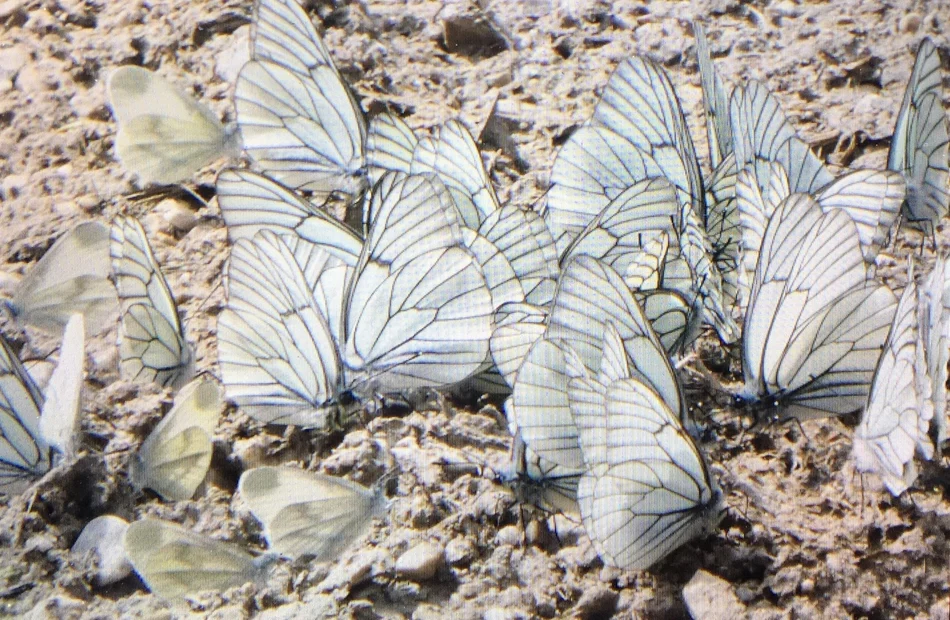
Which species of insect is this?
Leptidea sinapis/juvernica
